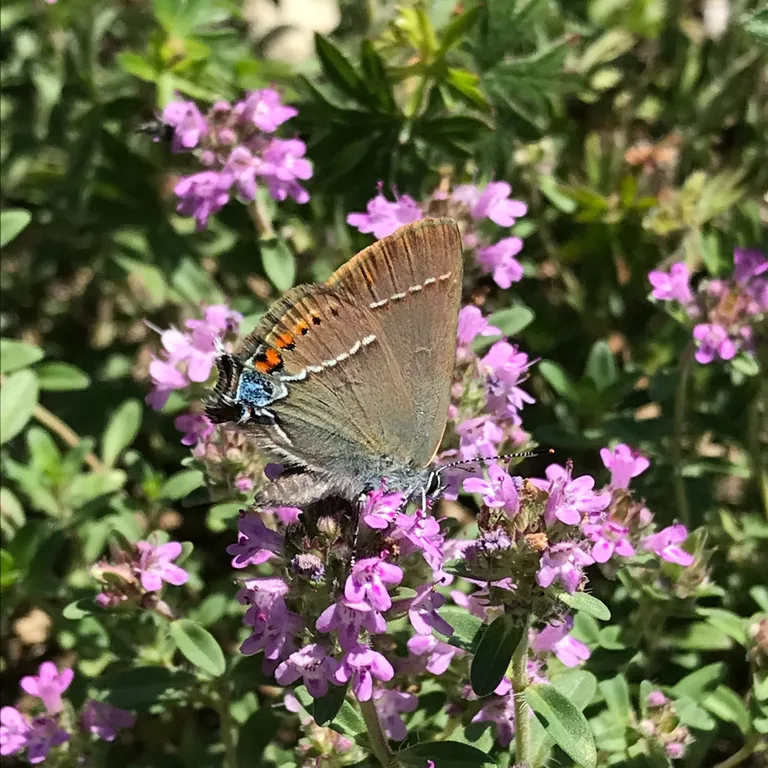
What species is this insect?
Satyrium spini (also Tuttiola spini)
